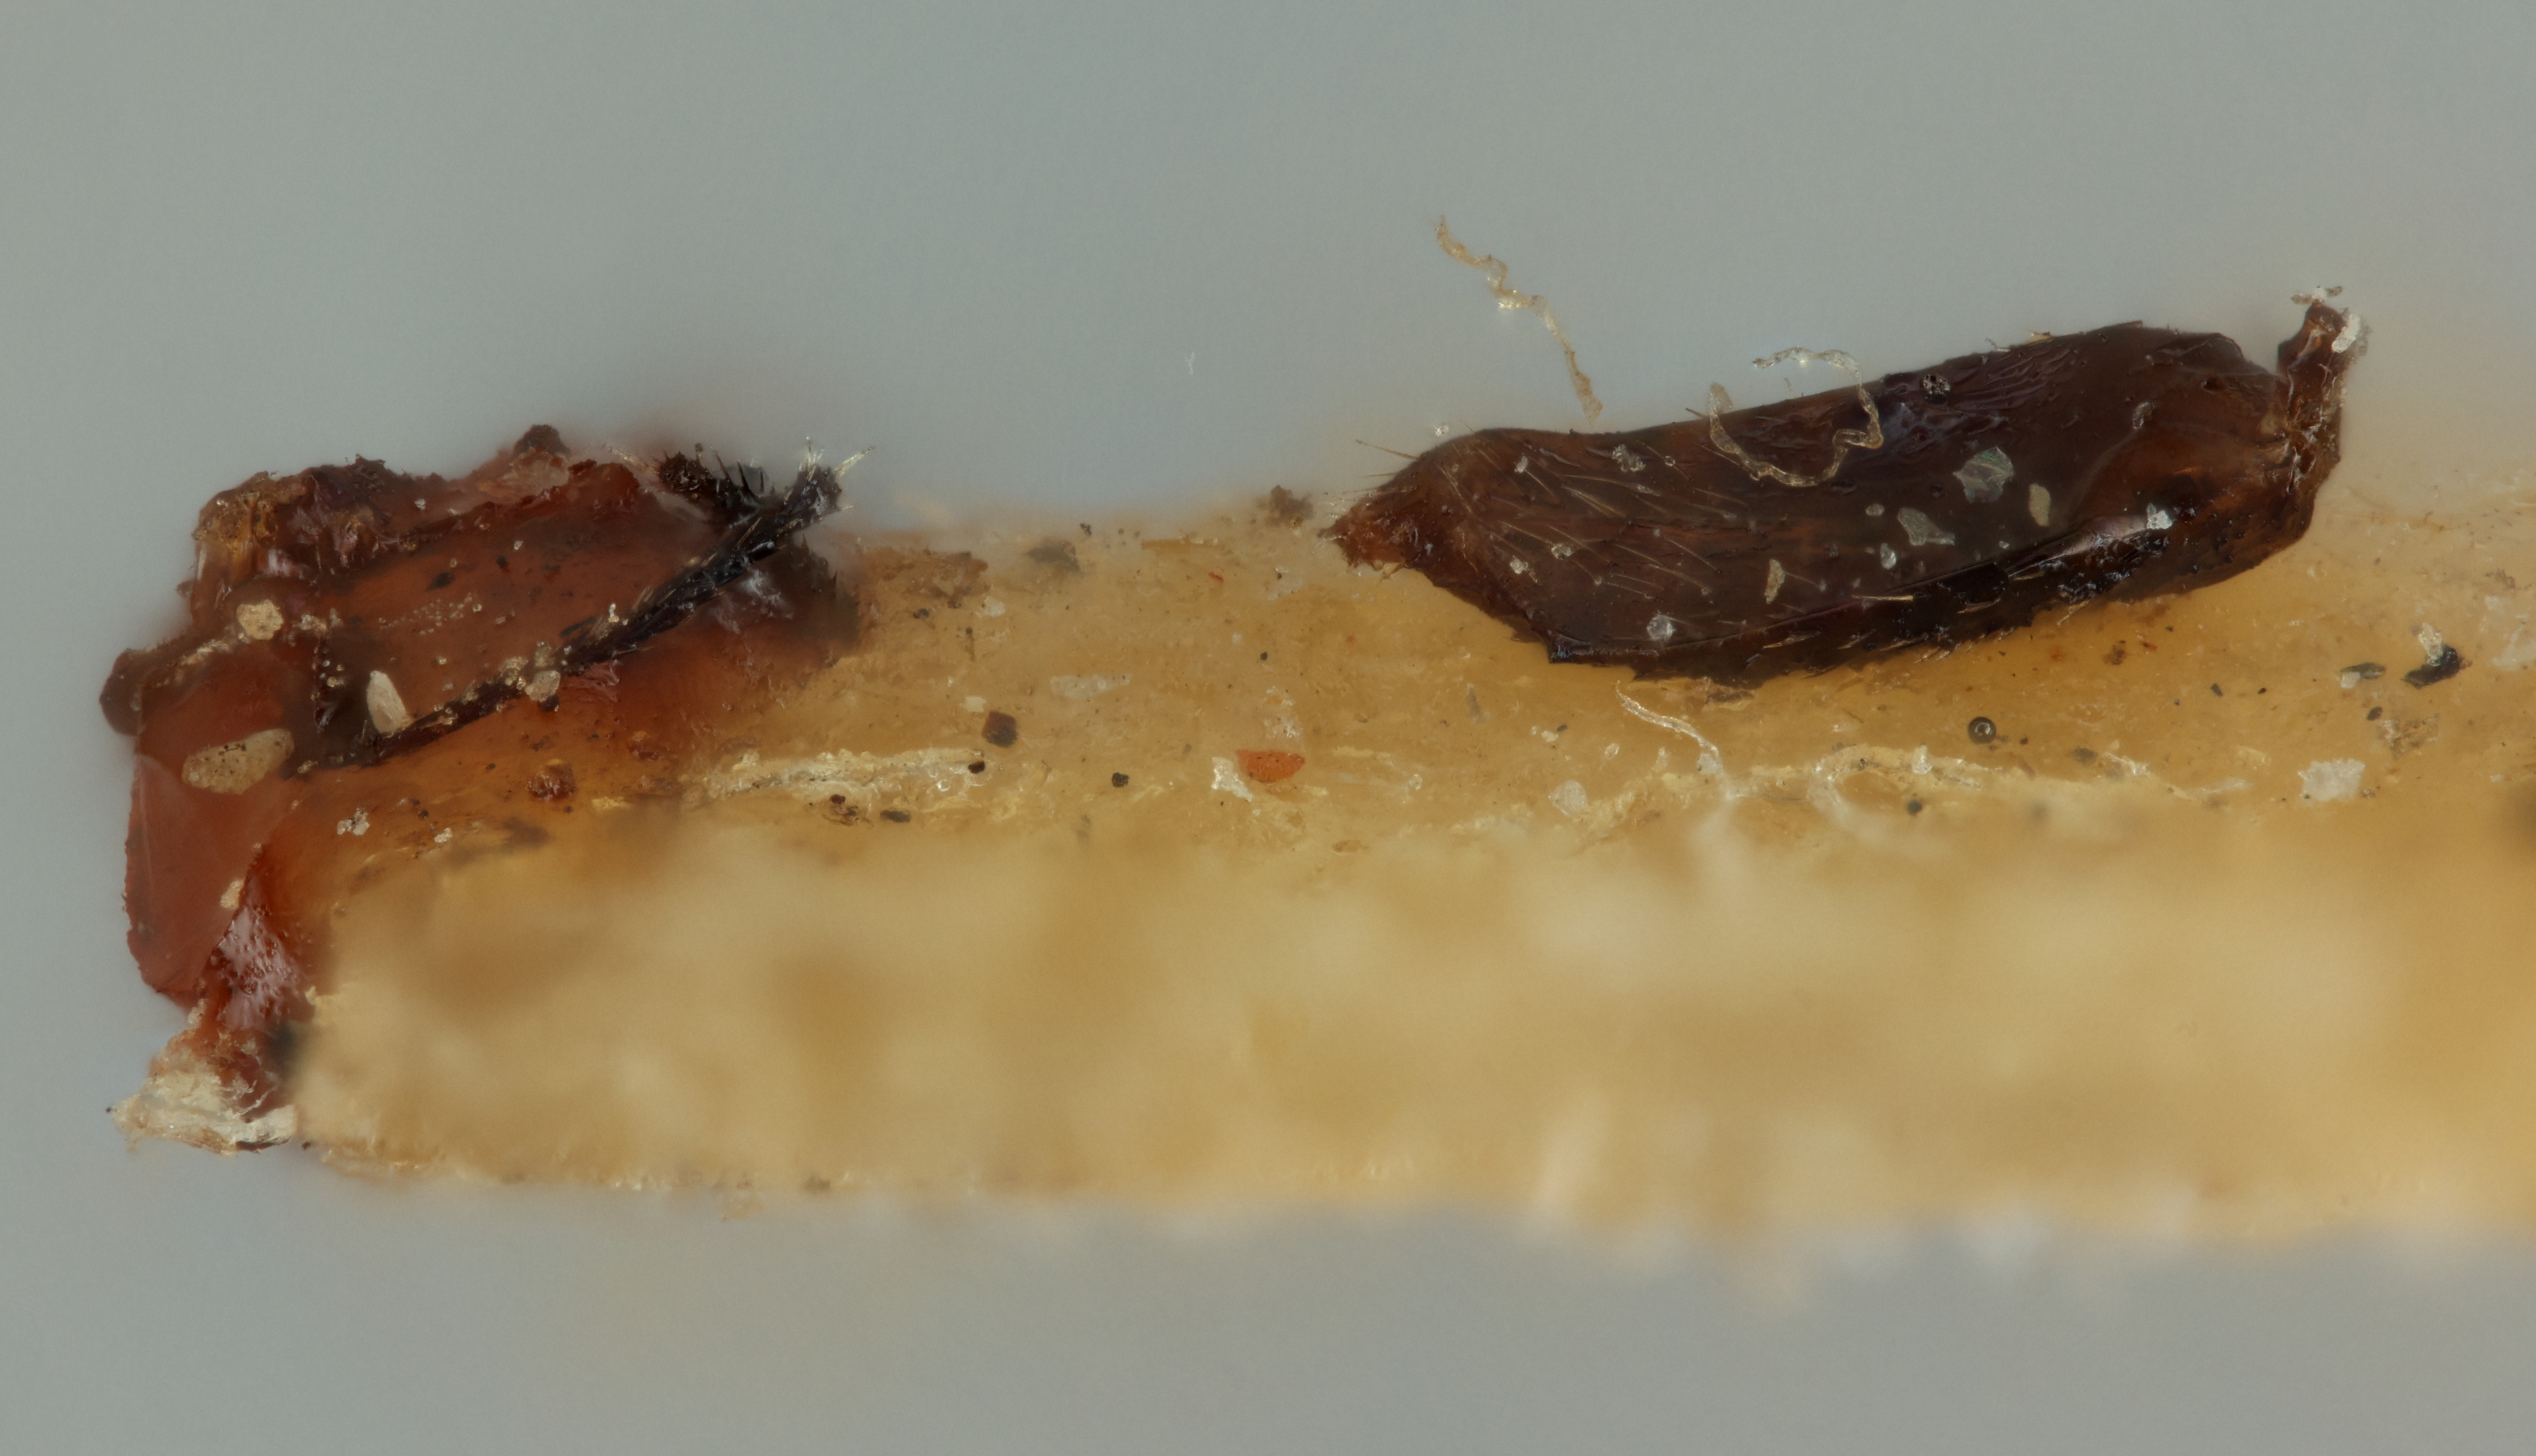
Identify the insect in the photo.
Closterocerus tau
